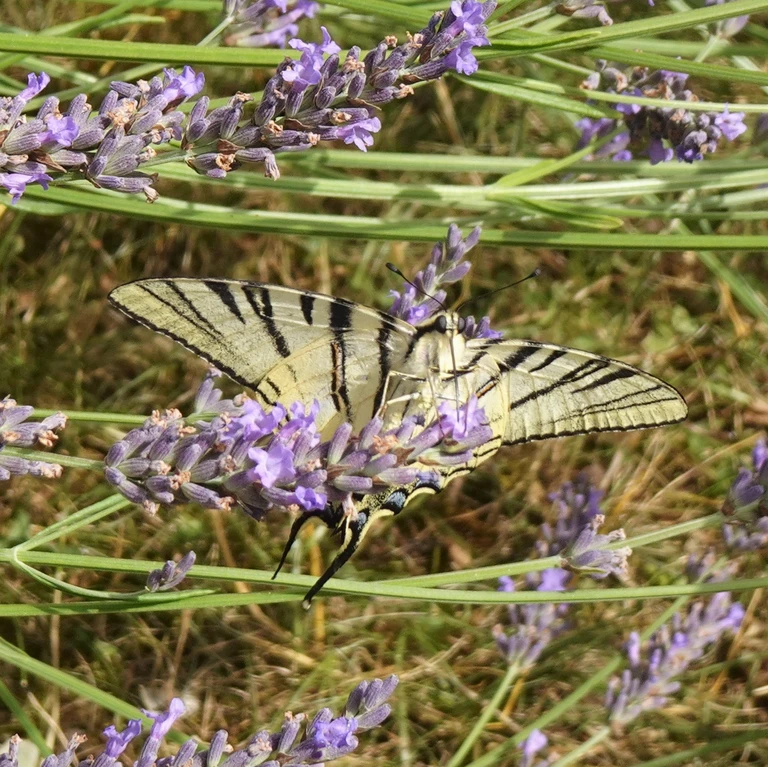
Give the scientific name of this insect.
Iphiclides podalirius
